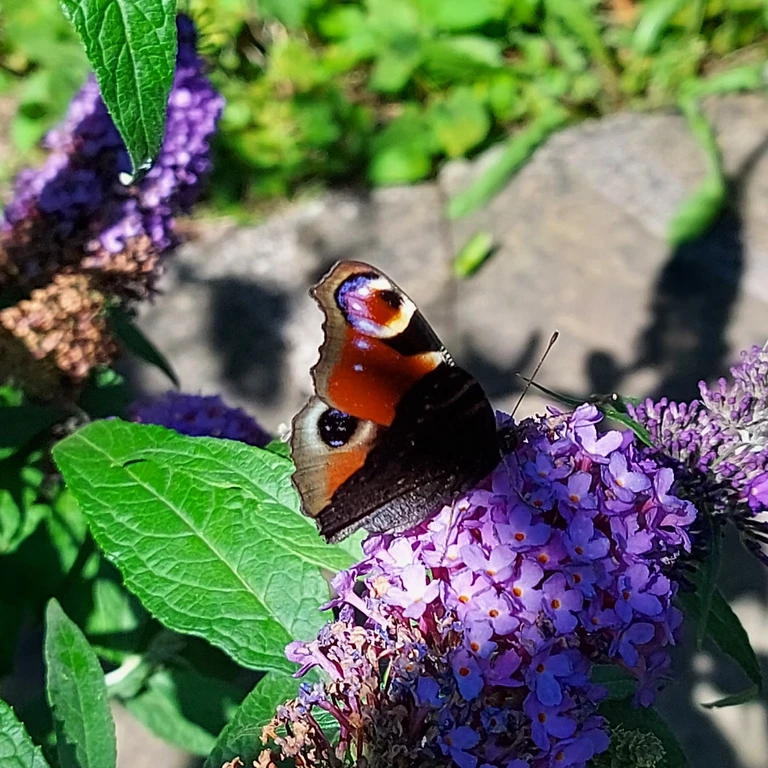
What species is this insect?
Aglais io
